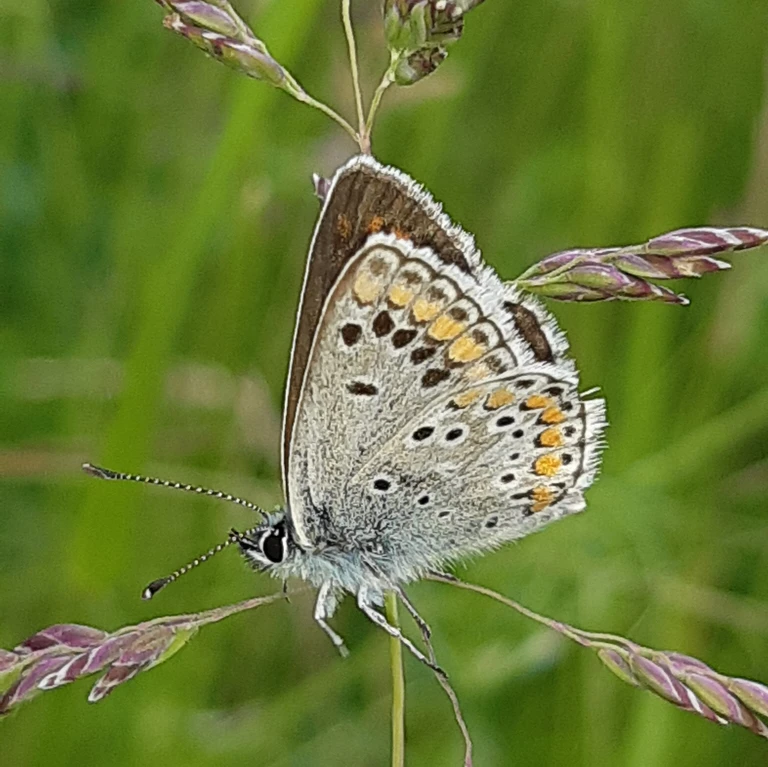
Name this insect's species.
Aricia agestis/artaxerxes
